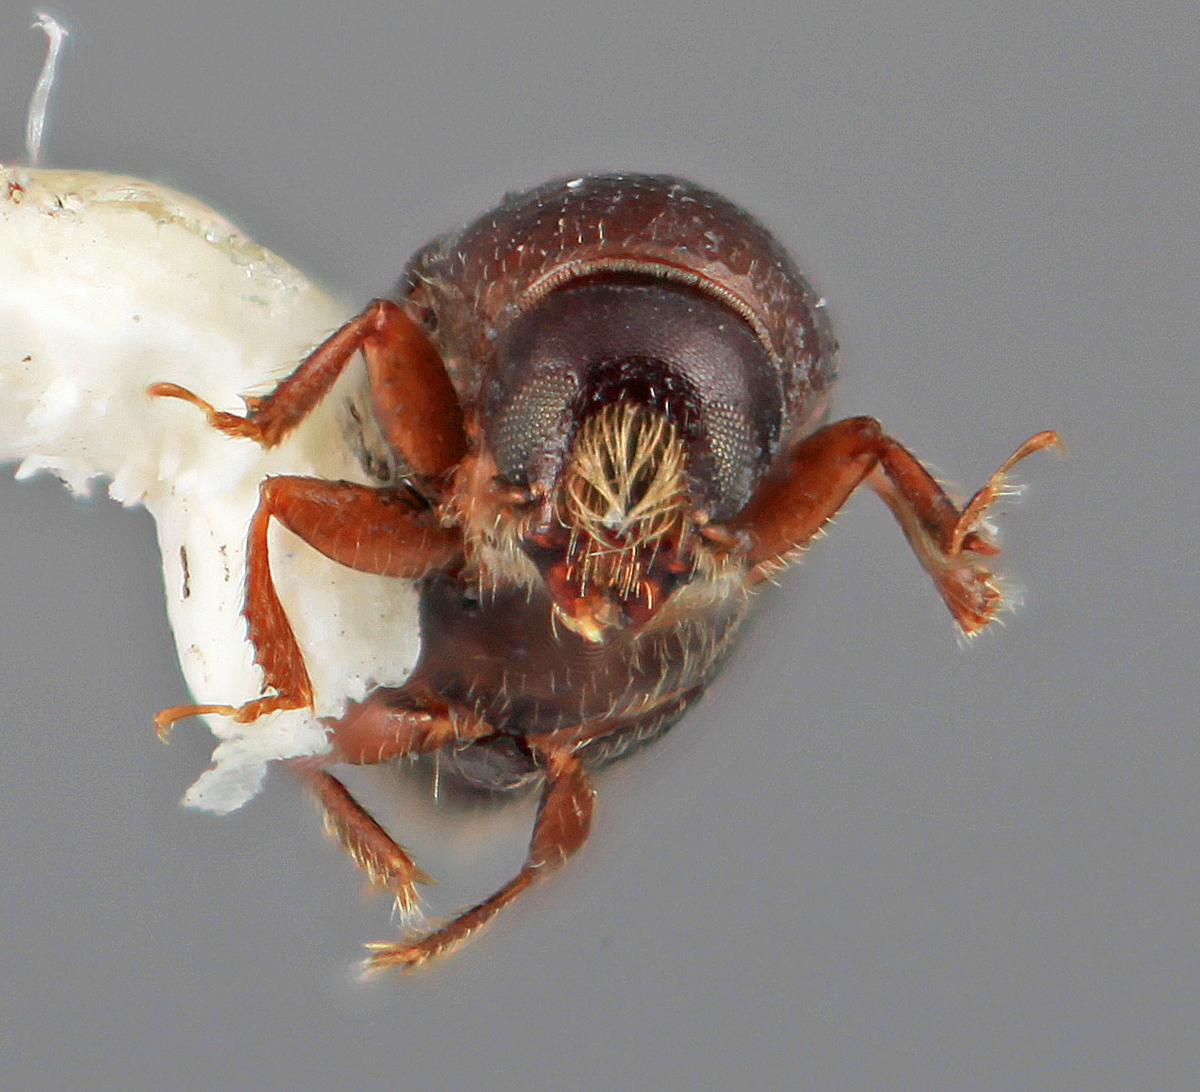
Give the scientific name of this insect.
Scolytodes pumilus
